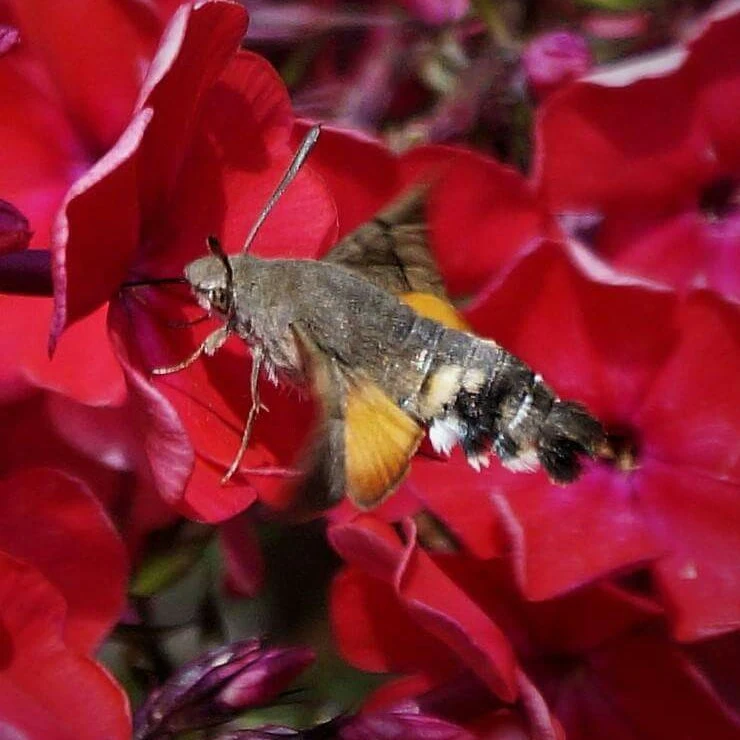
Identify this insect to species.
Macroglossum stellatarum
